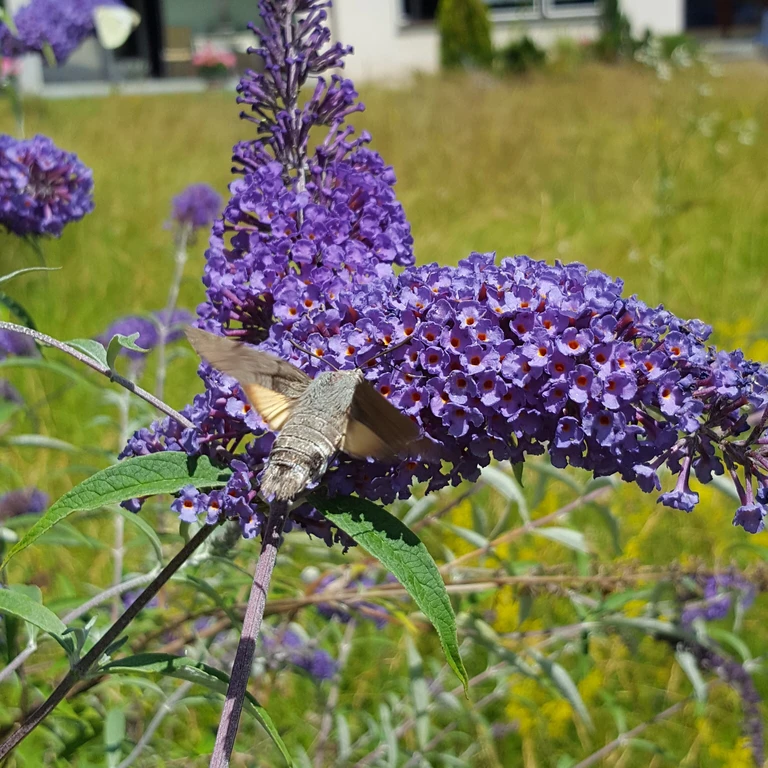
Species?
Macroglossum stellatarum
